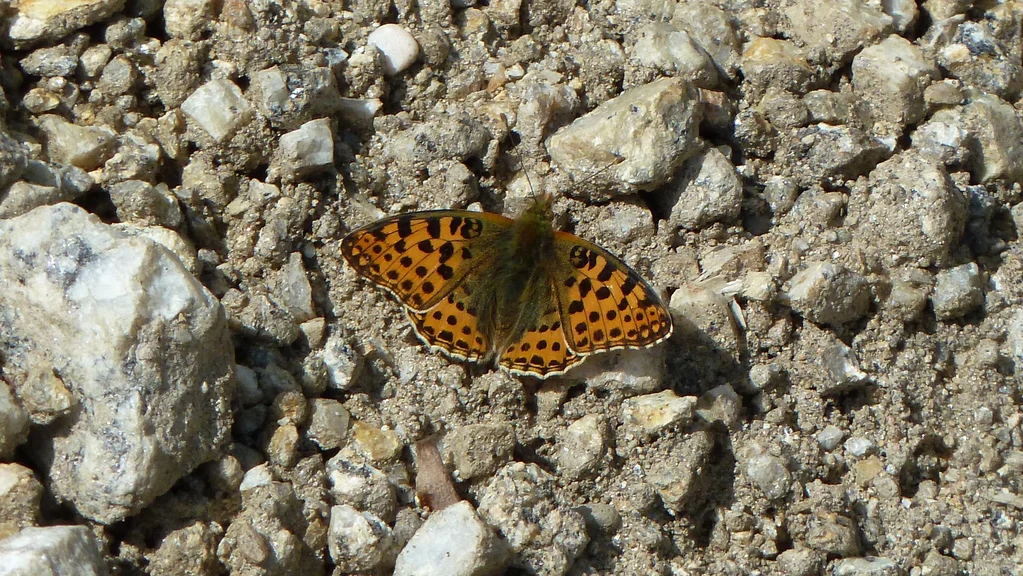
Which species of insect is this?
Issoria lathonia
